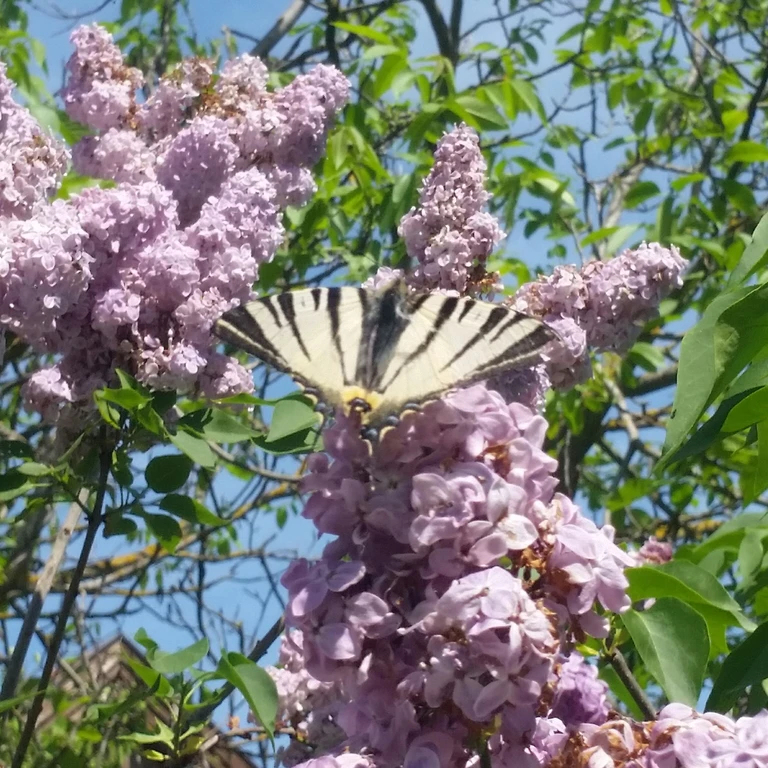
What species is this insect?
Iphiclides podalirius
